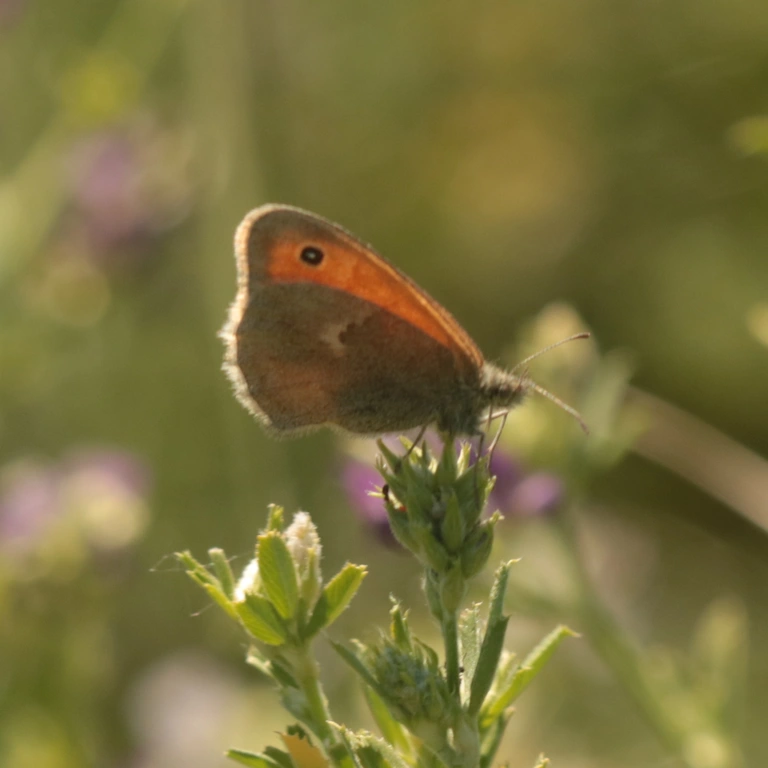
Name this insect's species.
Coenonympha pamphilus
